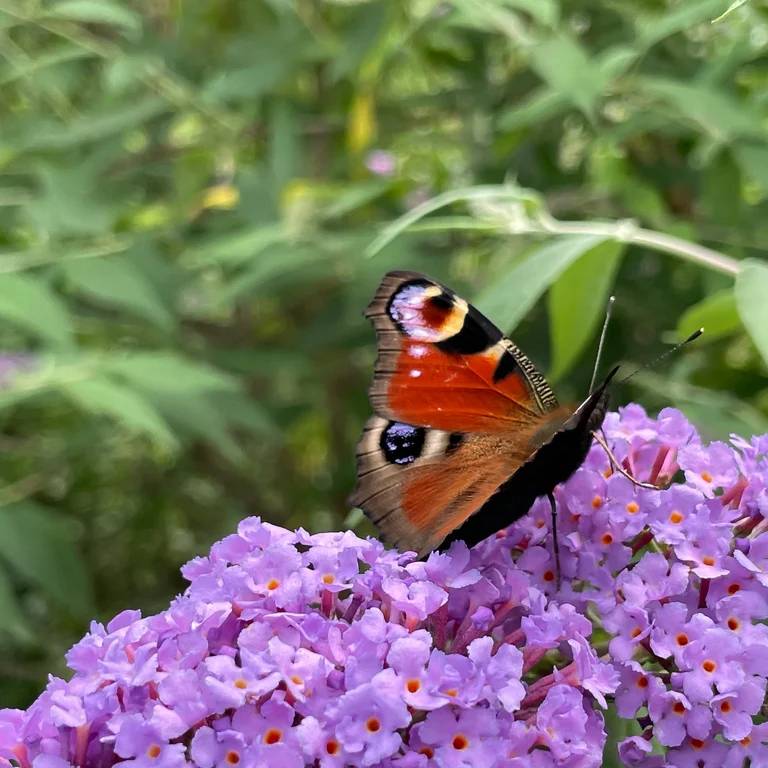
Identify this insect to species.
Aglais io
